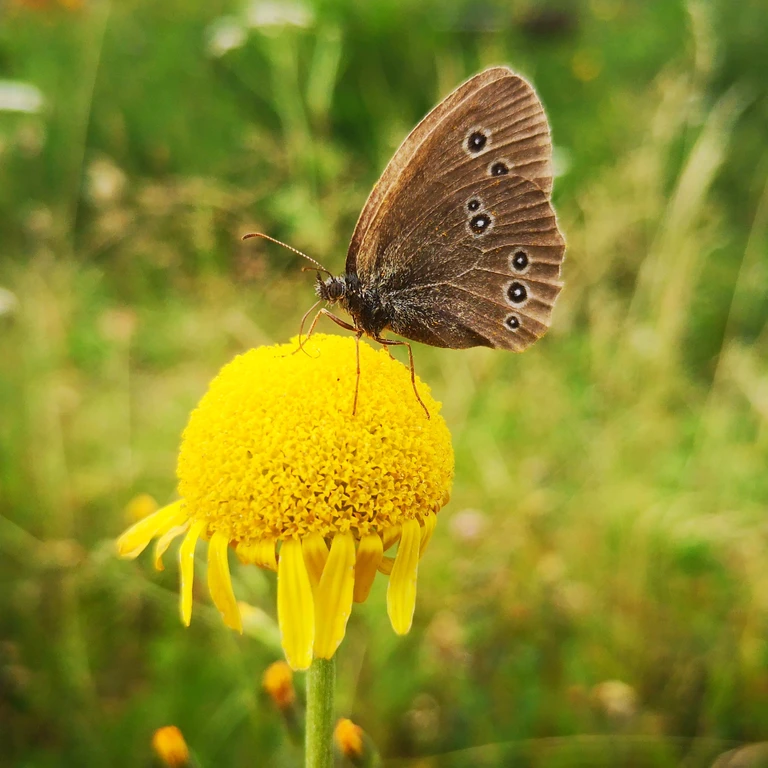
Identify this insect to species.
Aphantopus hyperantus
